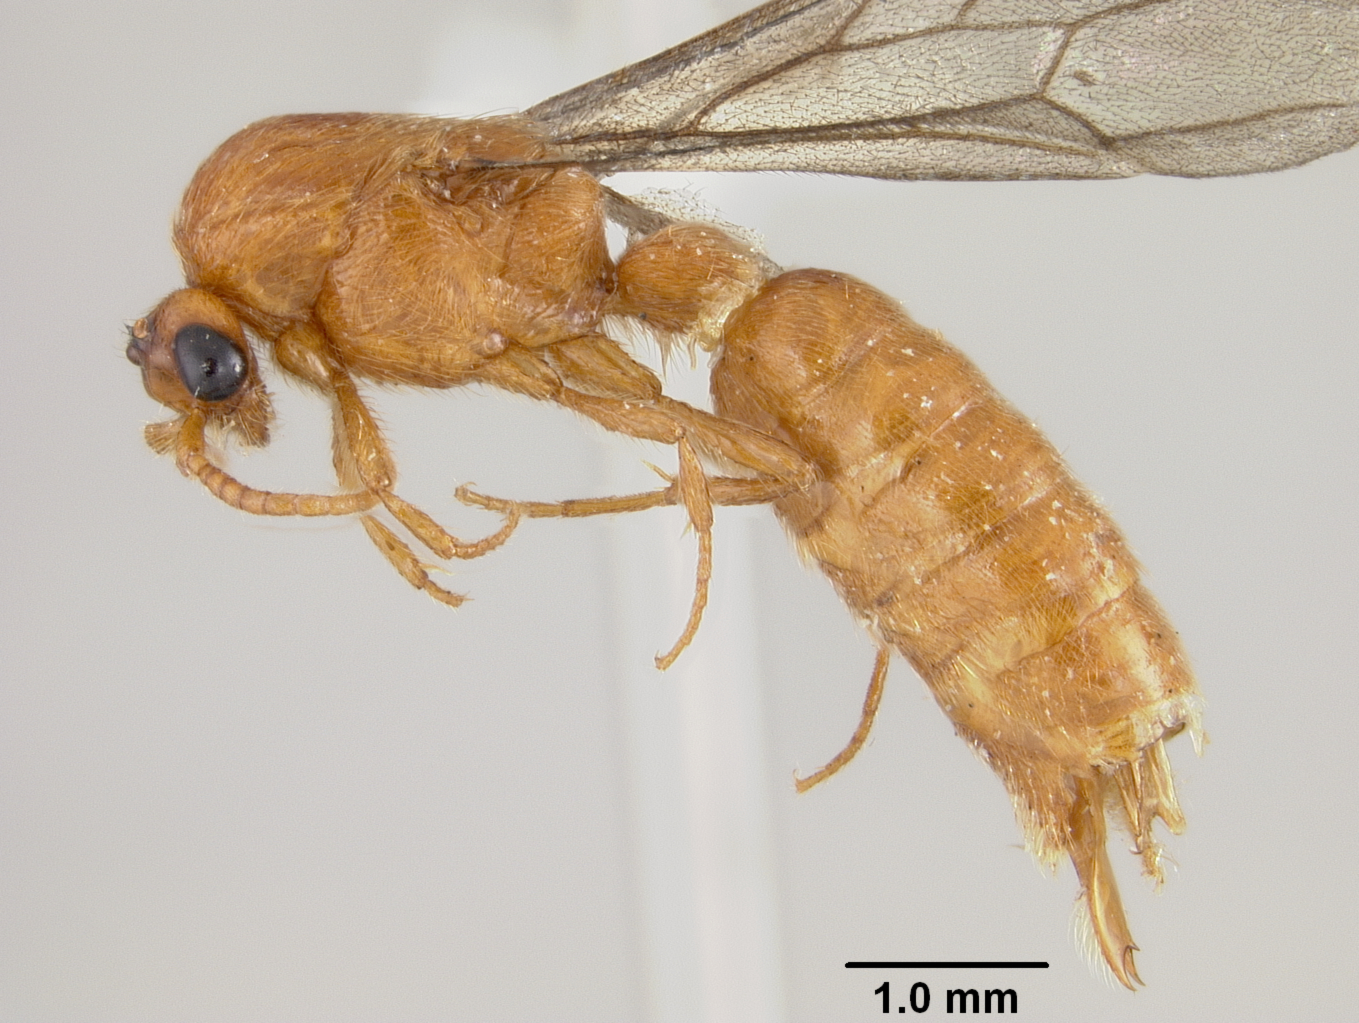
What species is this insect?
Neivamyrmex digitistipus
